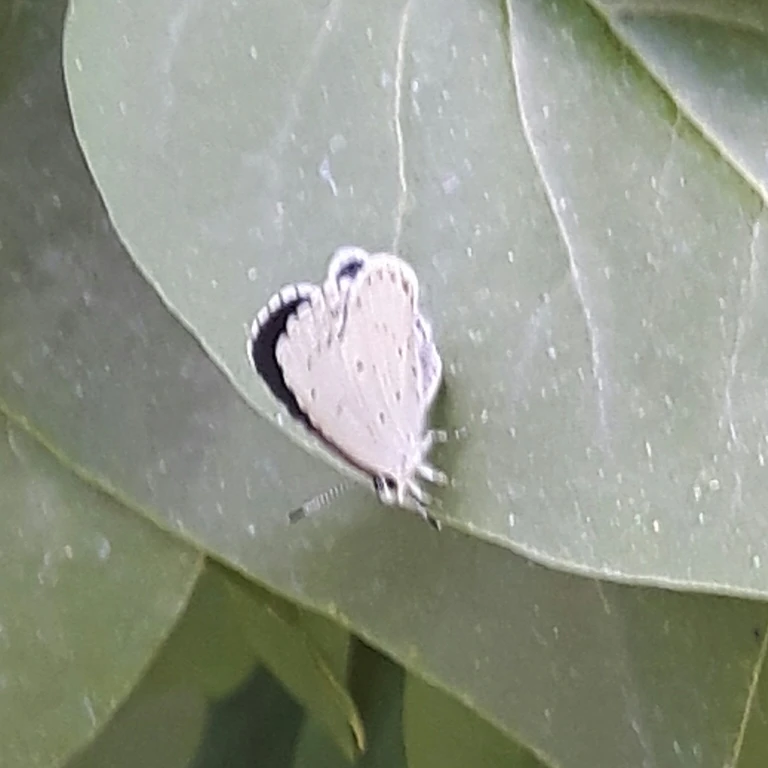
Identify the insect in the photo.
Celastrina argiolus
